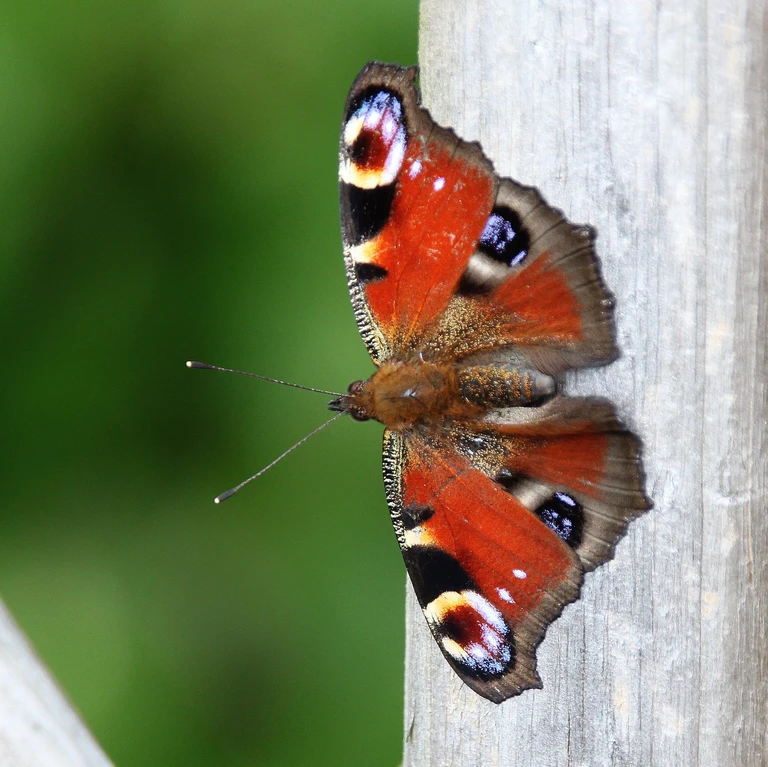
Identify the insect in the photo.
Aglais io
